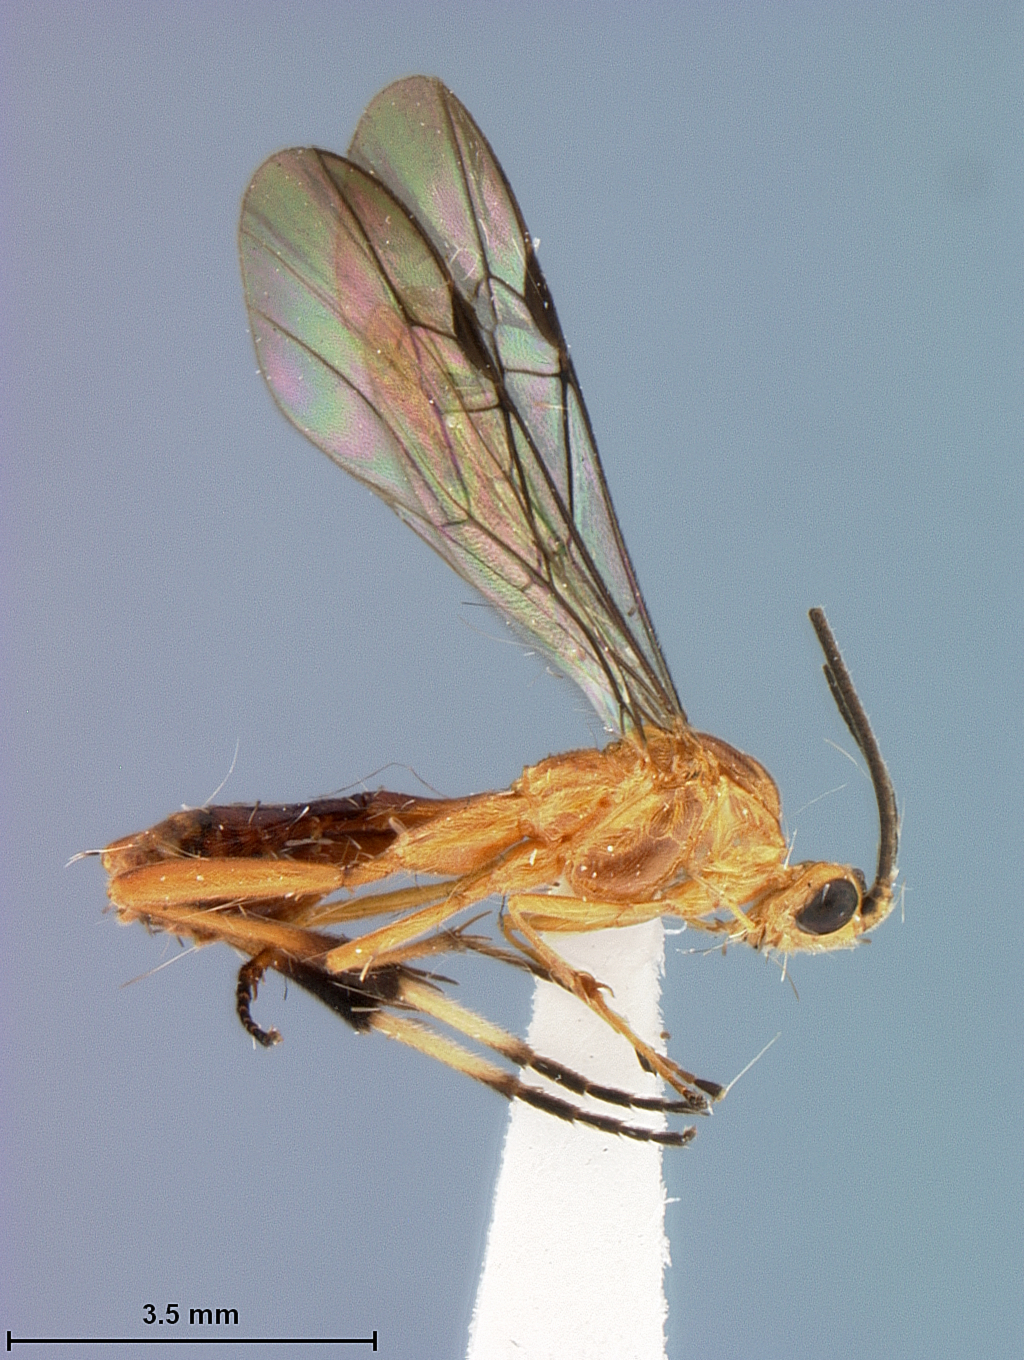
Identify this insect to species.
Stantonia mara
